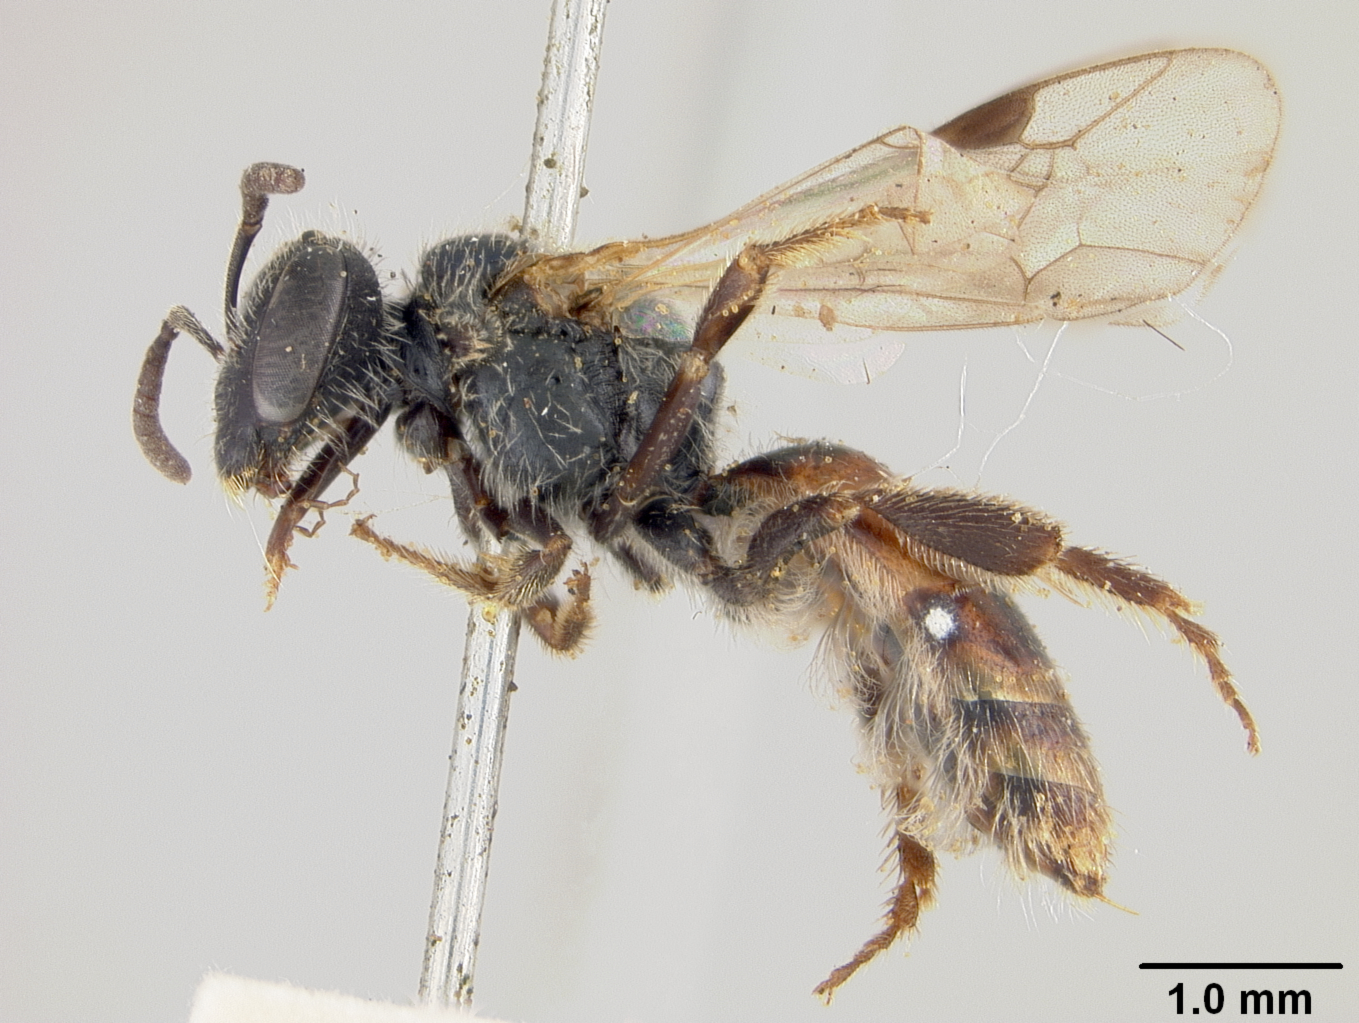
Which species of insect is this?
Halictus oxoniellus
